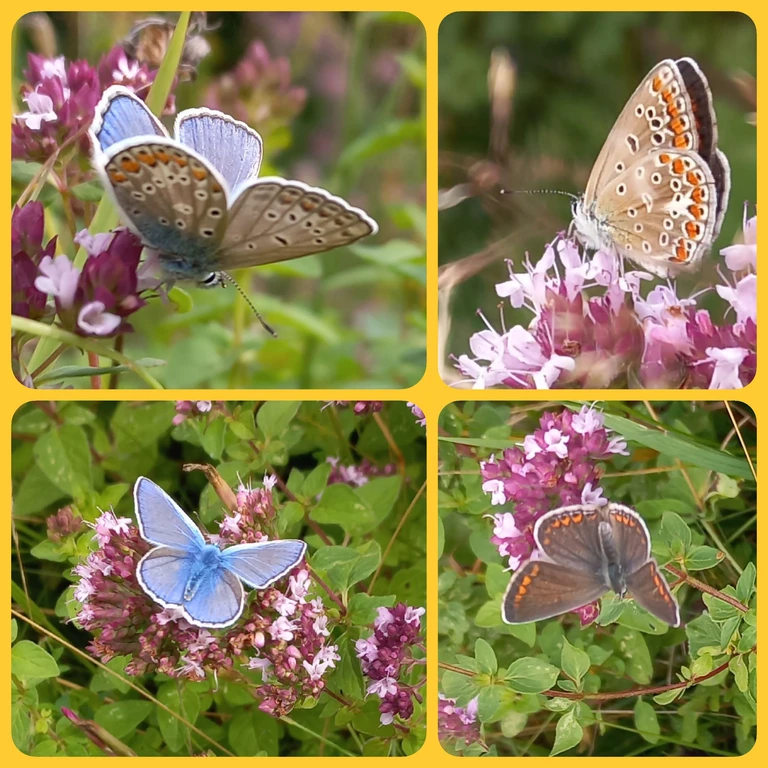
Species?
Polyommatus icarus
